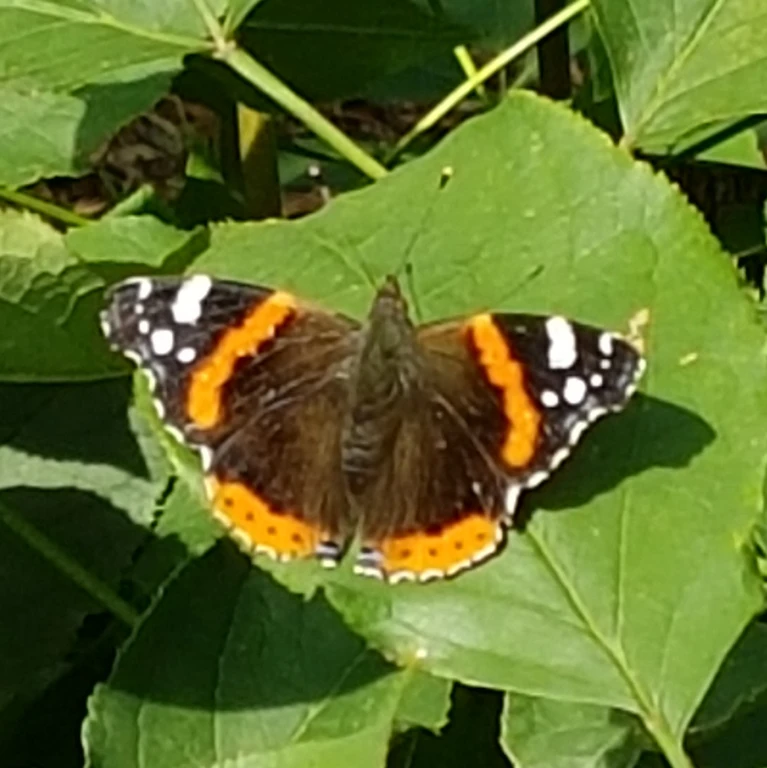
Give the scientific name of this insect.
Vanessa atalanta
